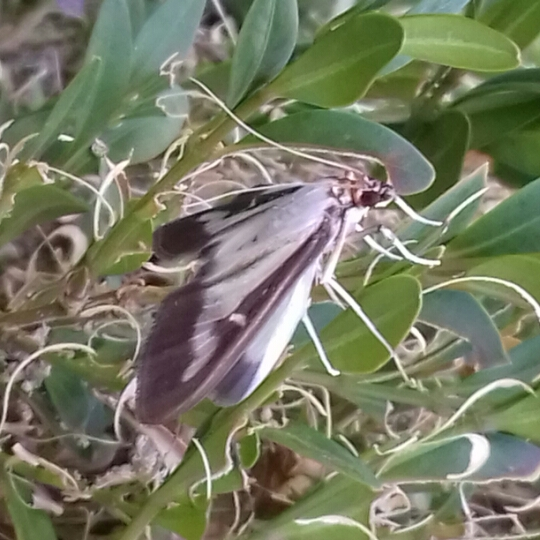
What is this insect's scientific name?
Cydalima perspectalis
